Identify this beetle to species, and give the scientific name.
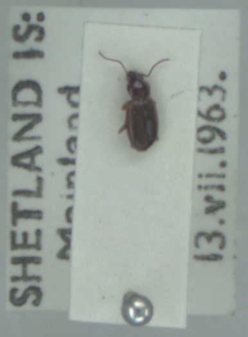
Trechus obtusus
